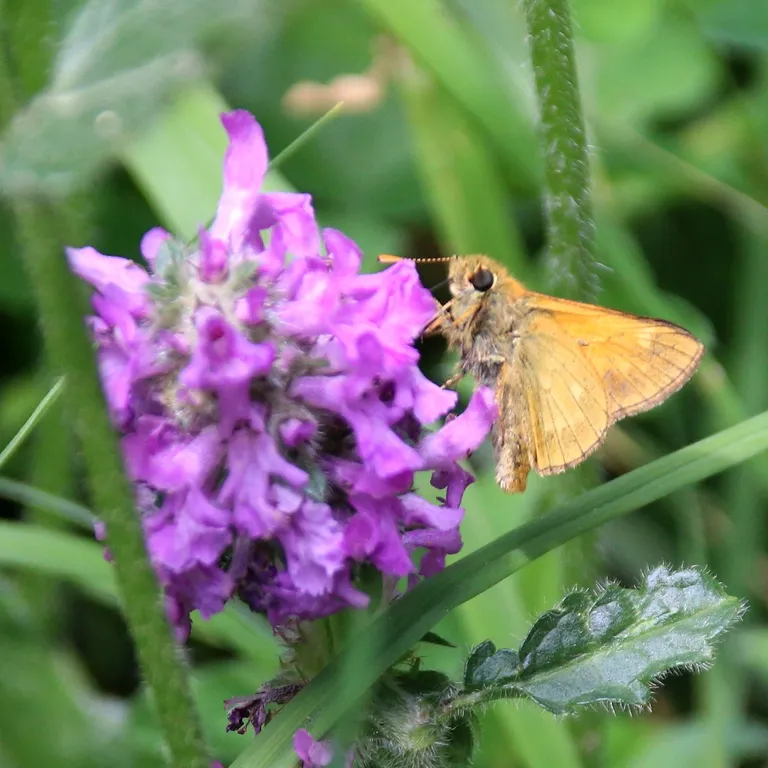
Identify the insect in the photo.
Ochlodes sylvanus (also Ochlodes venata)
